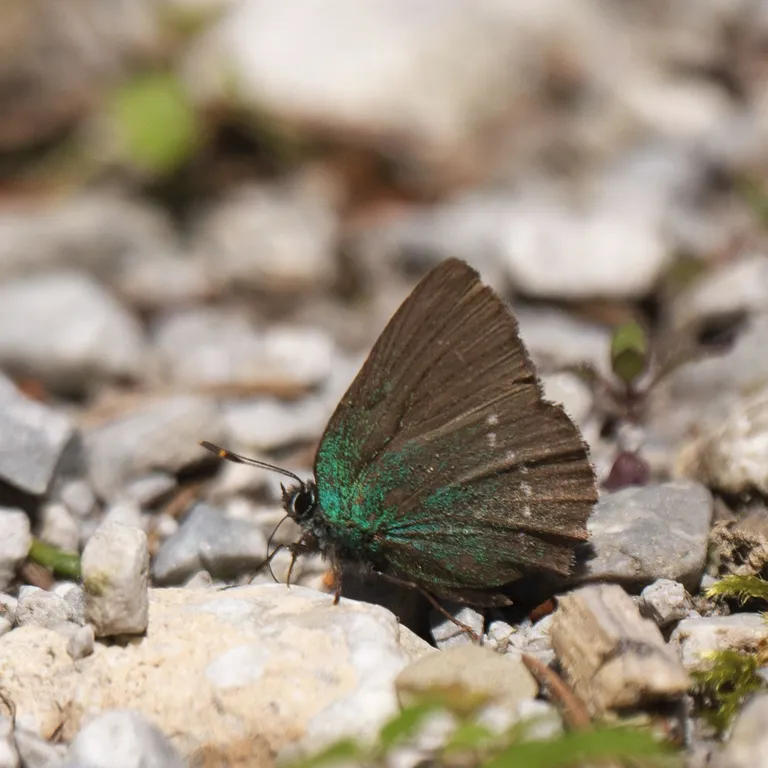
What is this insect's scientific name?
Callophrys rubi
